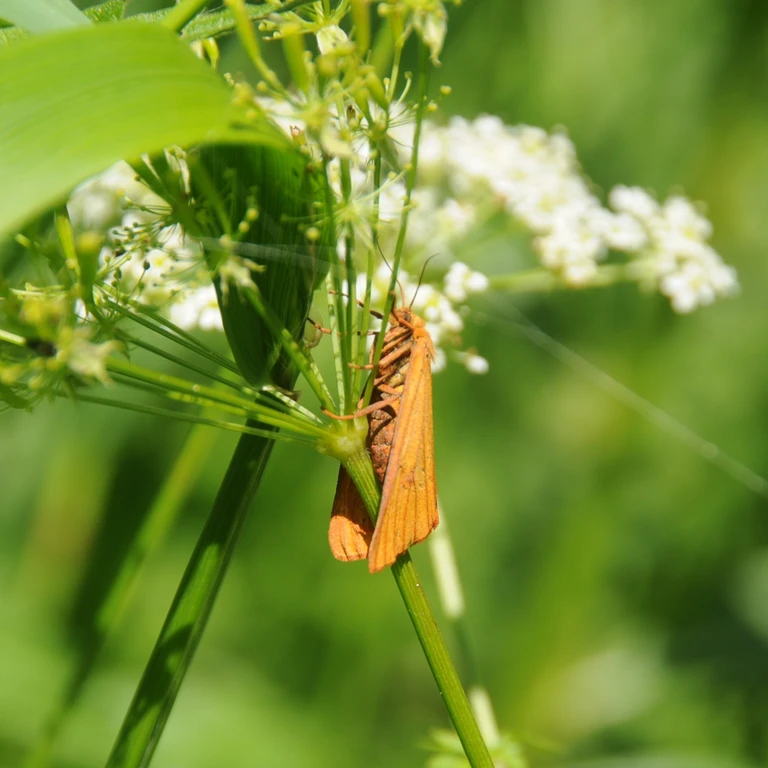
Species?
Diacrisia sannio
